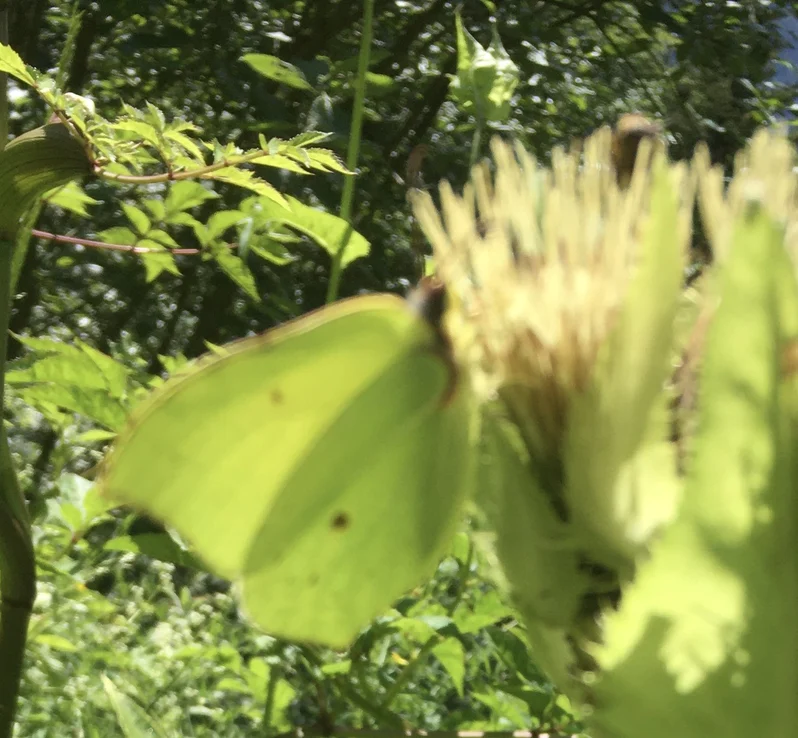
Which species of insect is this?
Gonepteryx rhamni
